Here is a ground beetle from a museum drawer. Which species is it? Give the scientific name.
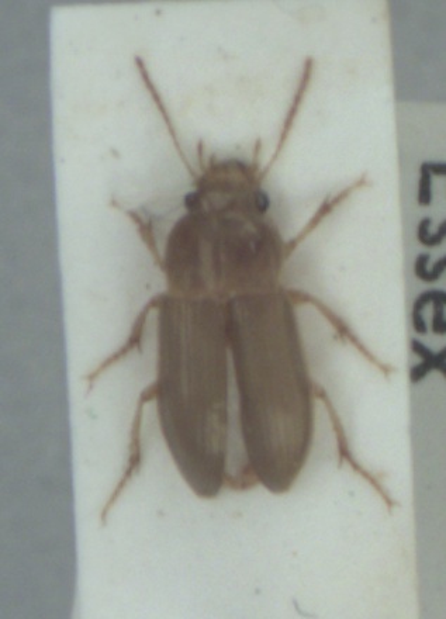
Amara apricaria
